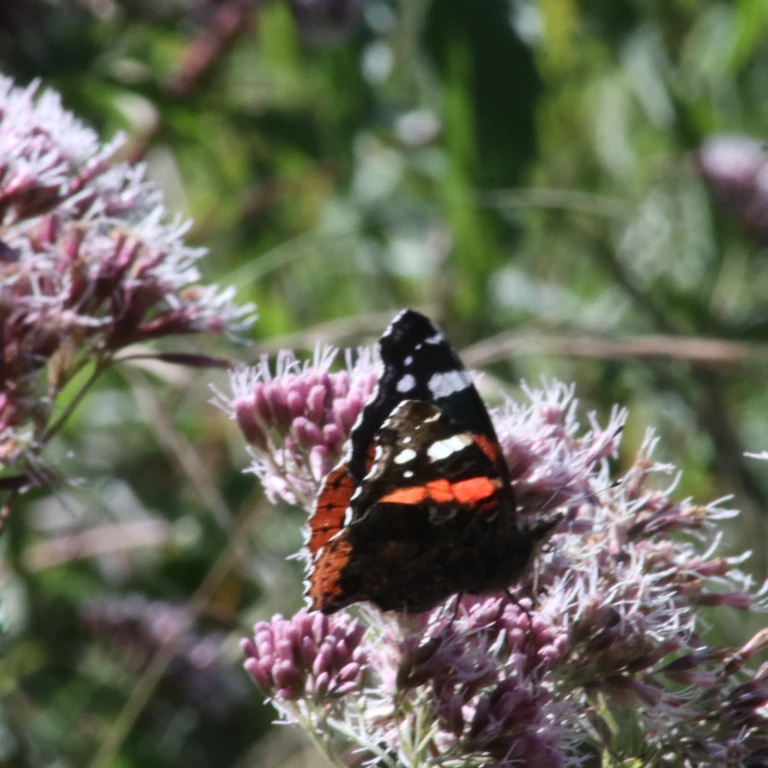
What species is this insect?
Vanessa atalanta
